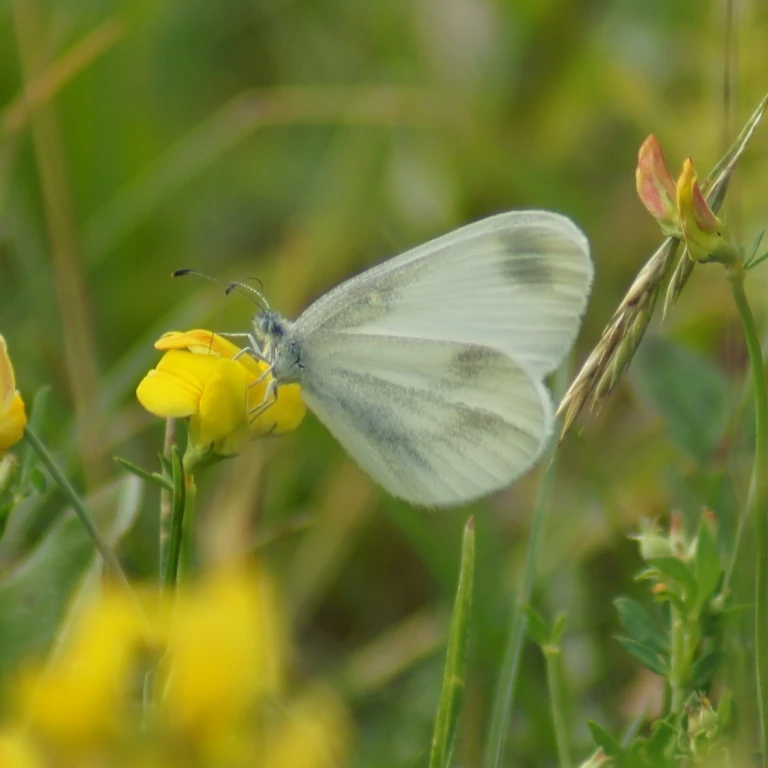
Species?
Leptidea sinapis/juvernica
